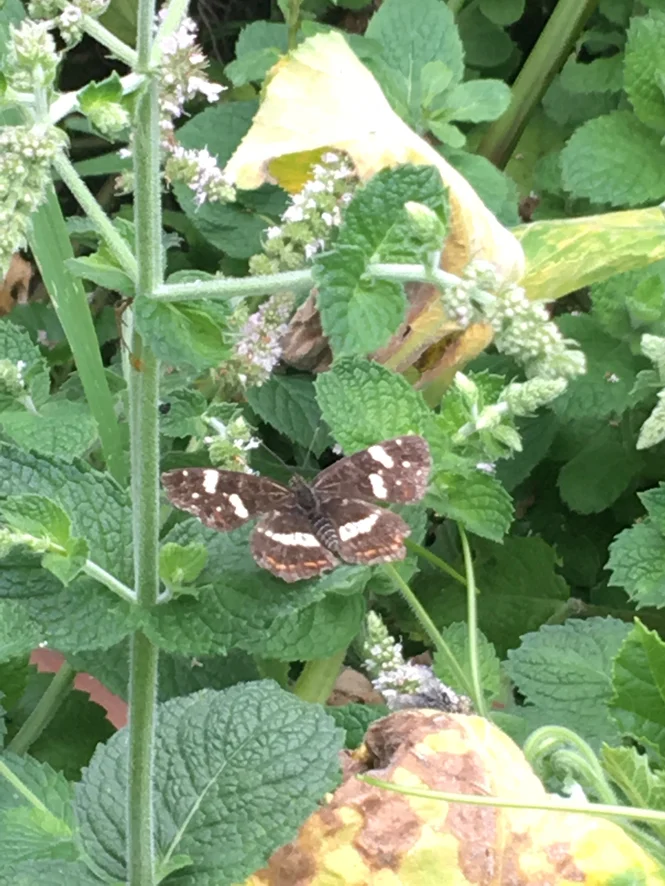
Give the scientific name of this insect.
Araschnia levana
